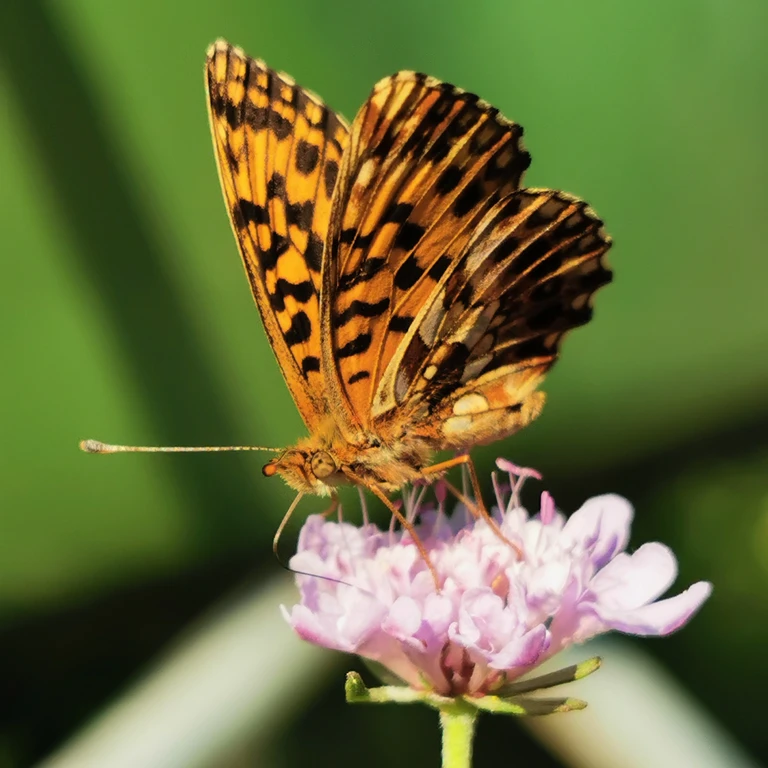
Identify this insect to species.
Boloria dia
